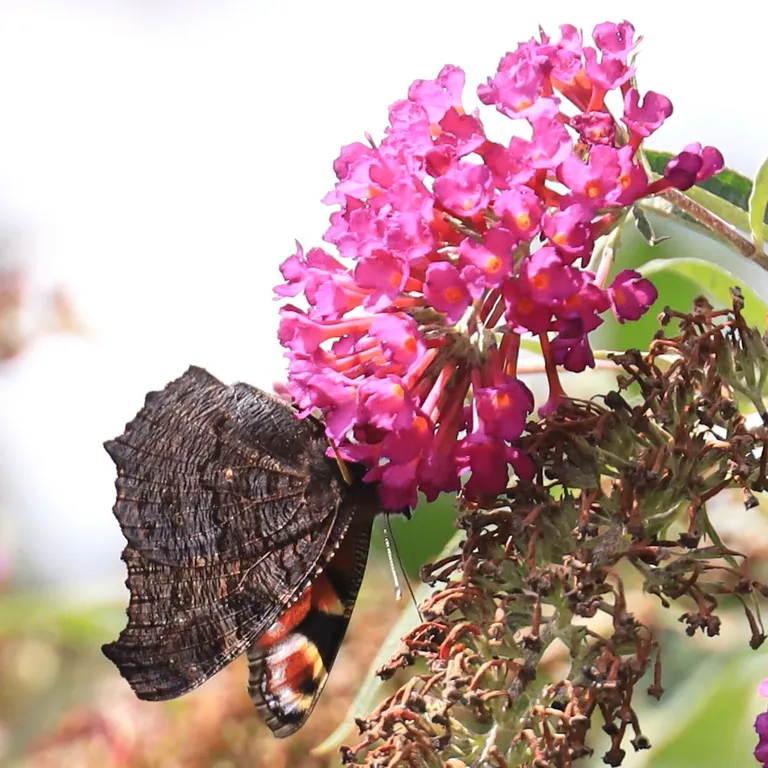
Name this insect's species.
Aglais io
